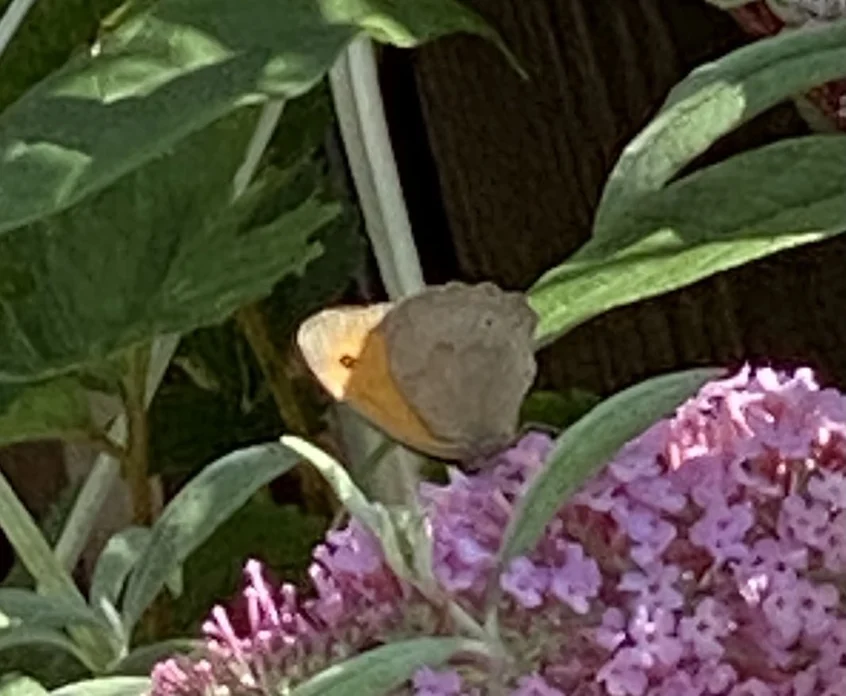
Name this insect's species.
Maniola jurtina
